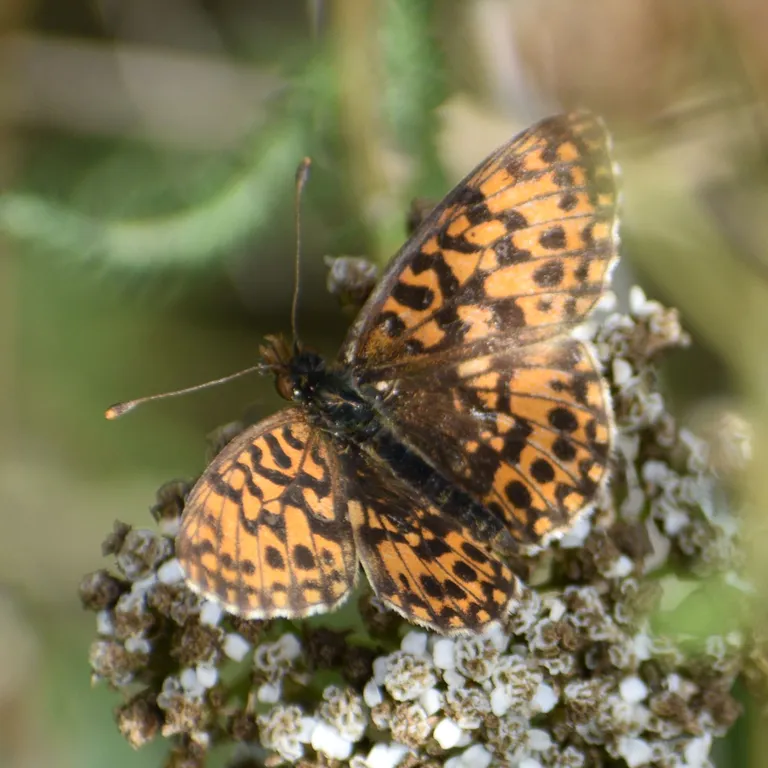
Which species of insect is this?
Boloria dia
